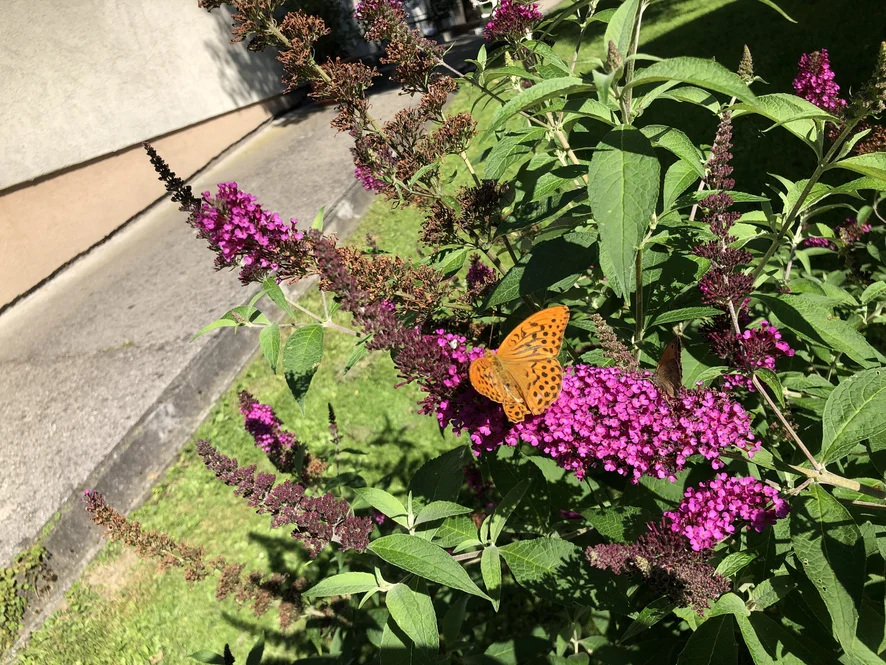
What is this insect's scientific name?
Argynnis paphia
